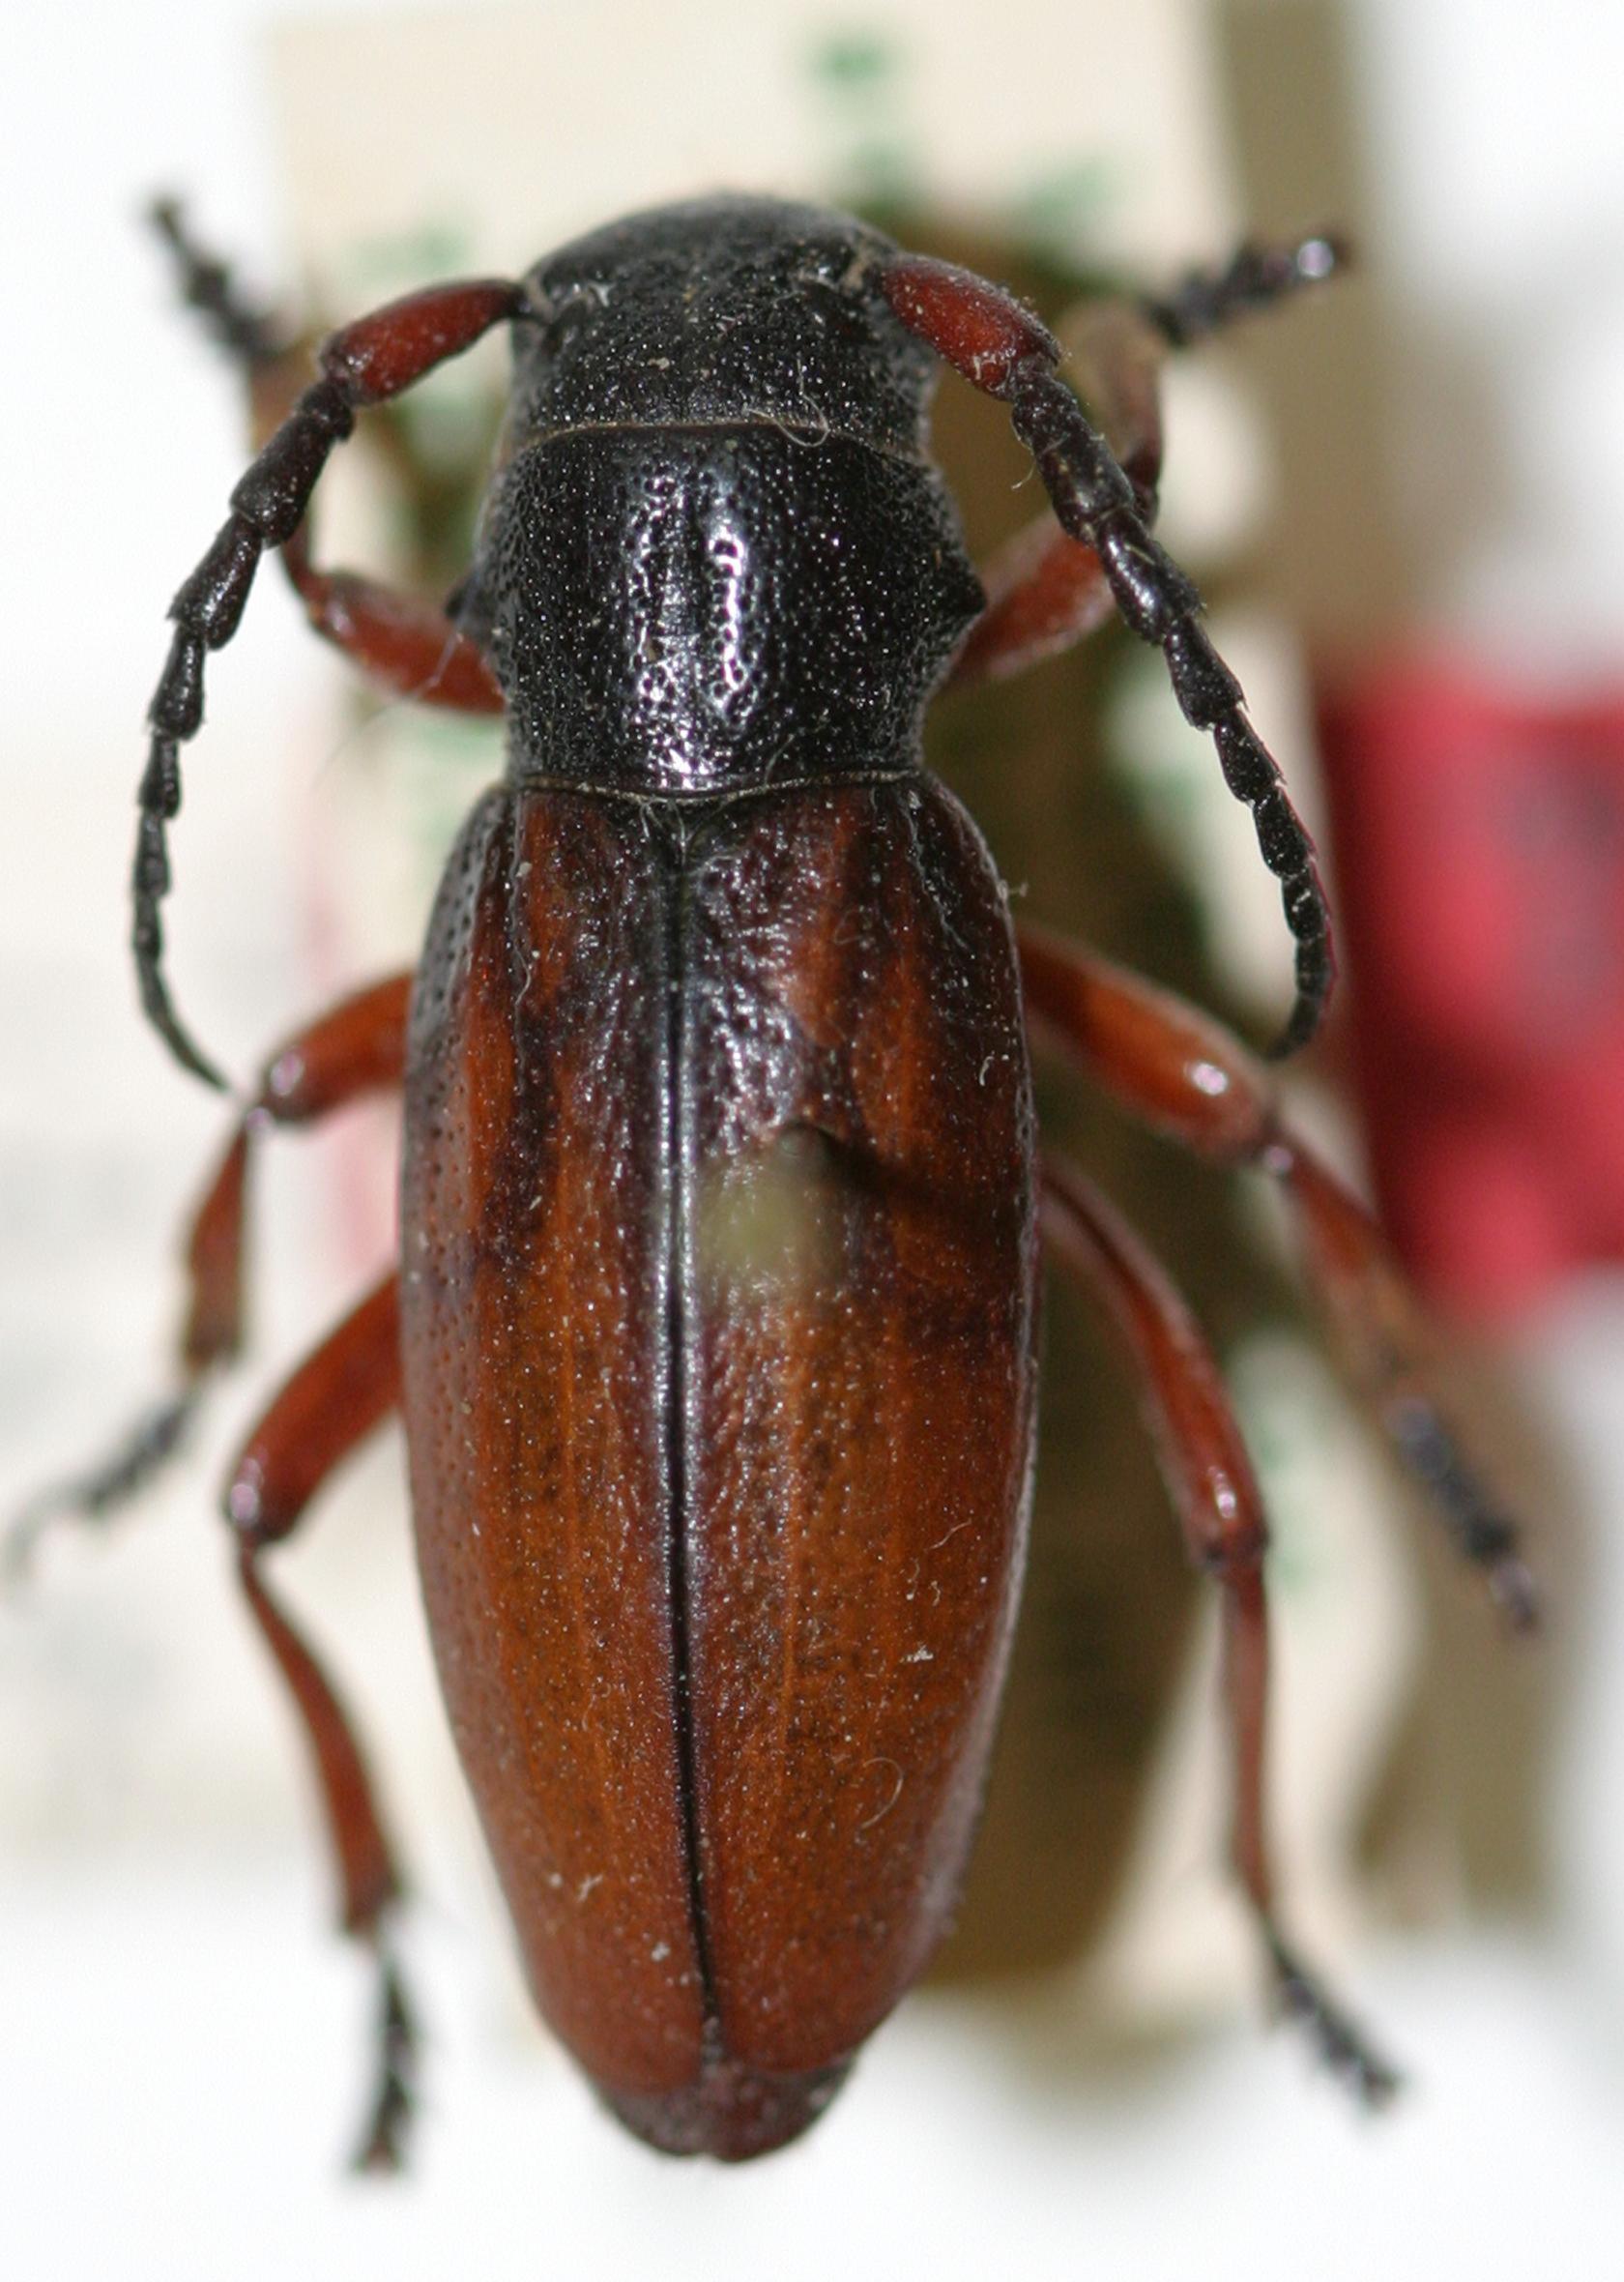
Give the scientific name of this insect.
Dorcadion fulvum
